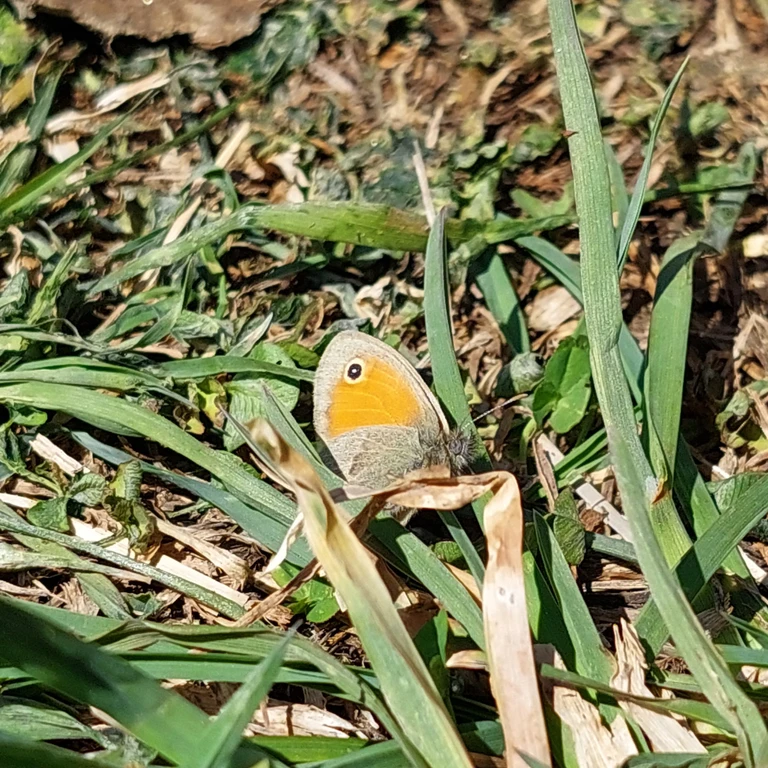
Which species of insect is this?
Coenonympha pamphilus
